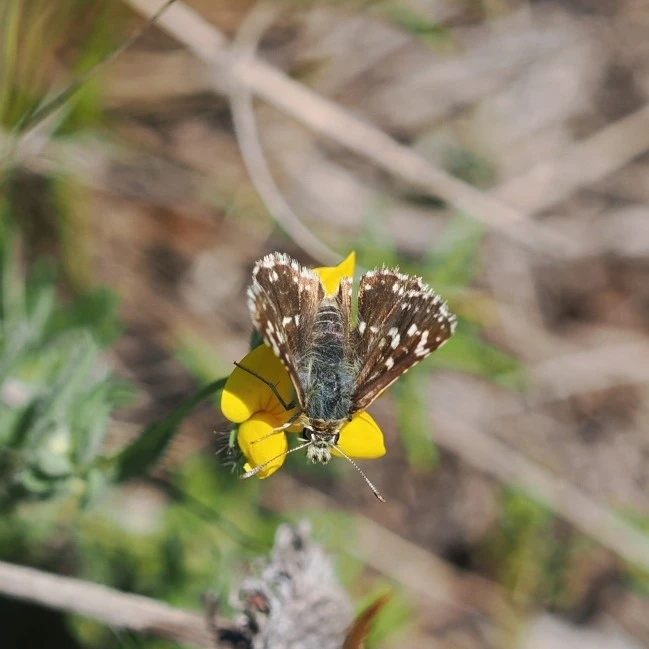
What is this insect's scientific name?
Spialia sertorius
